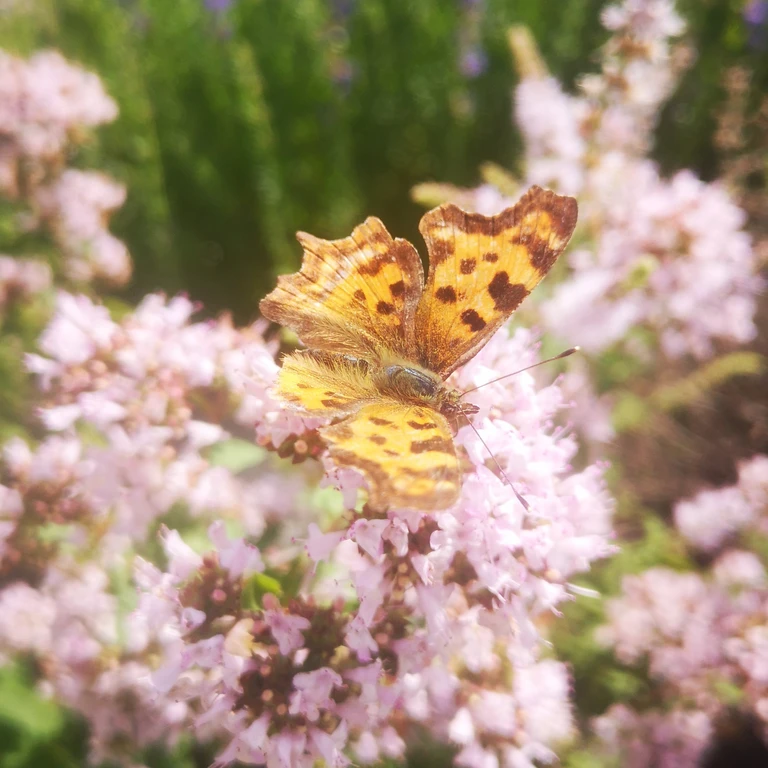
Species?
Polygonia c-album
